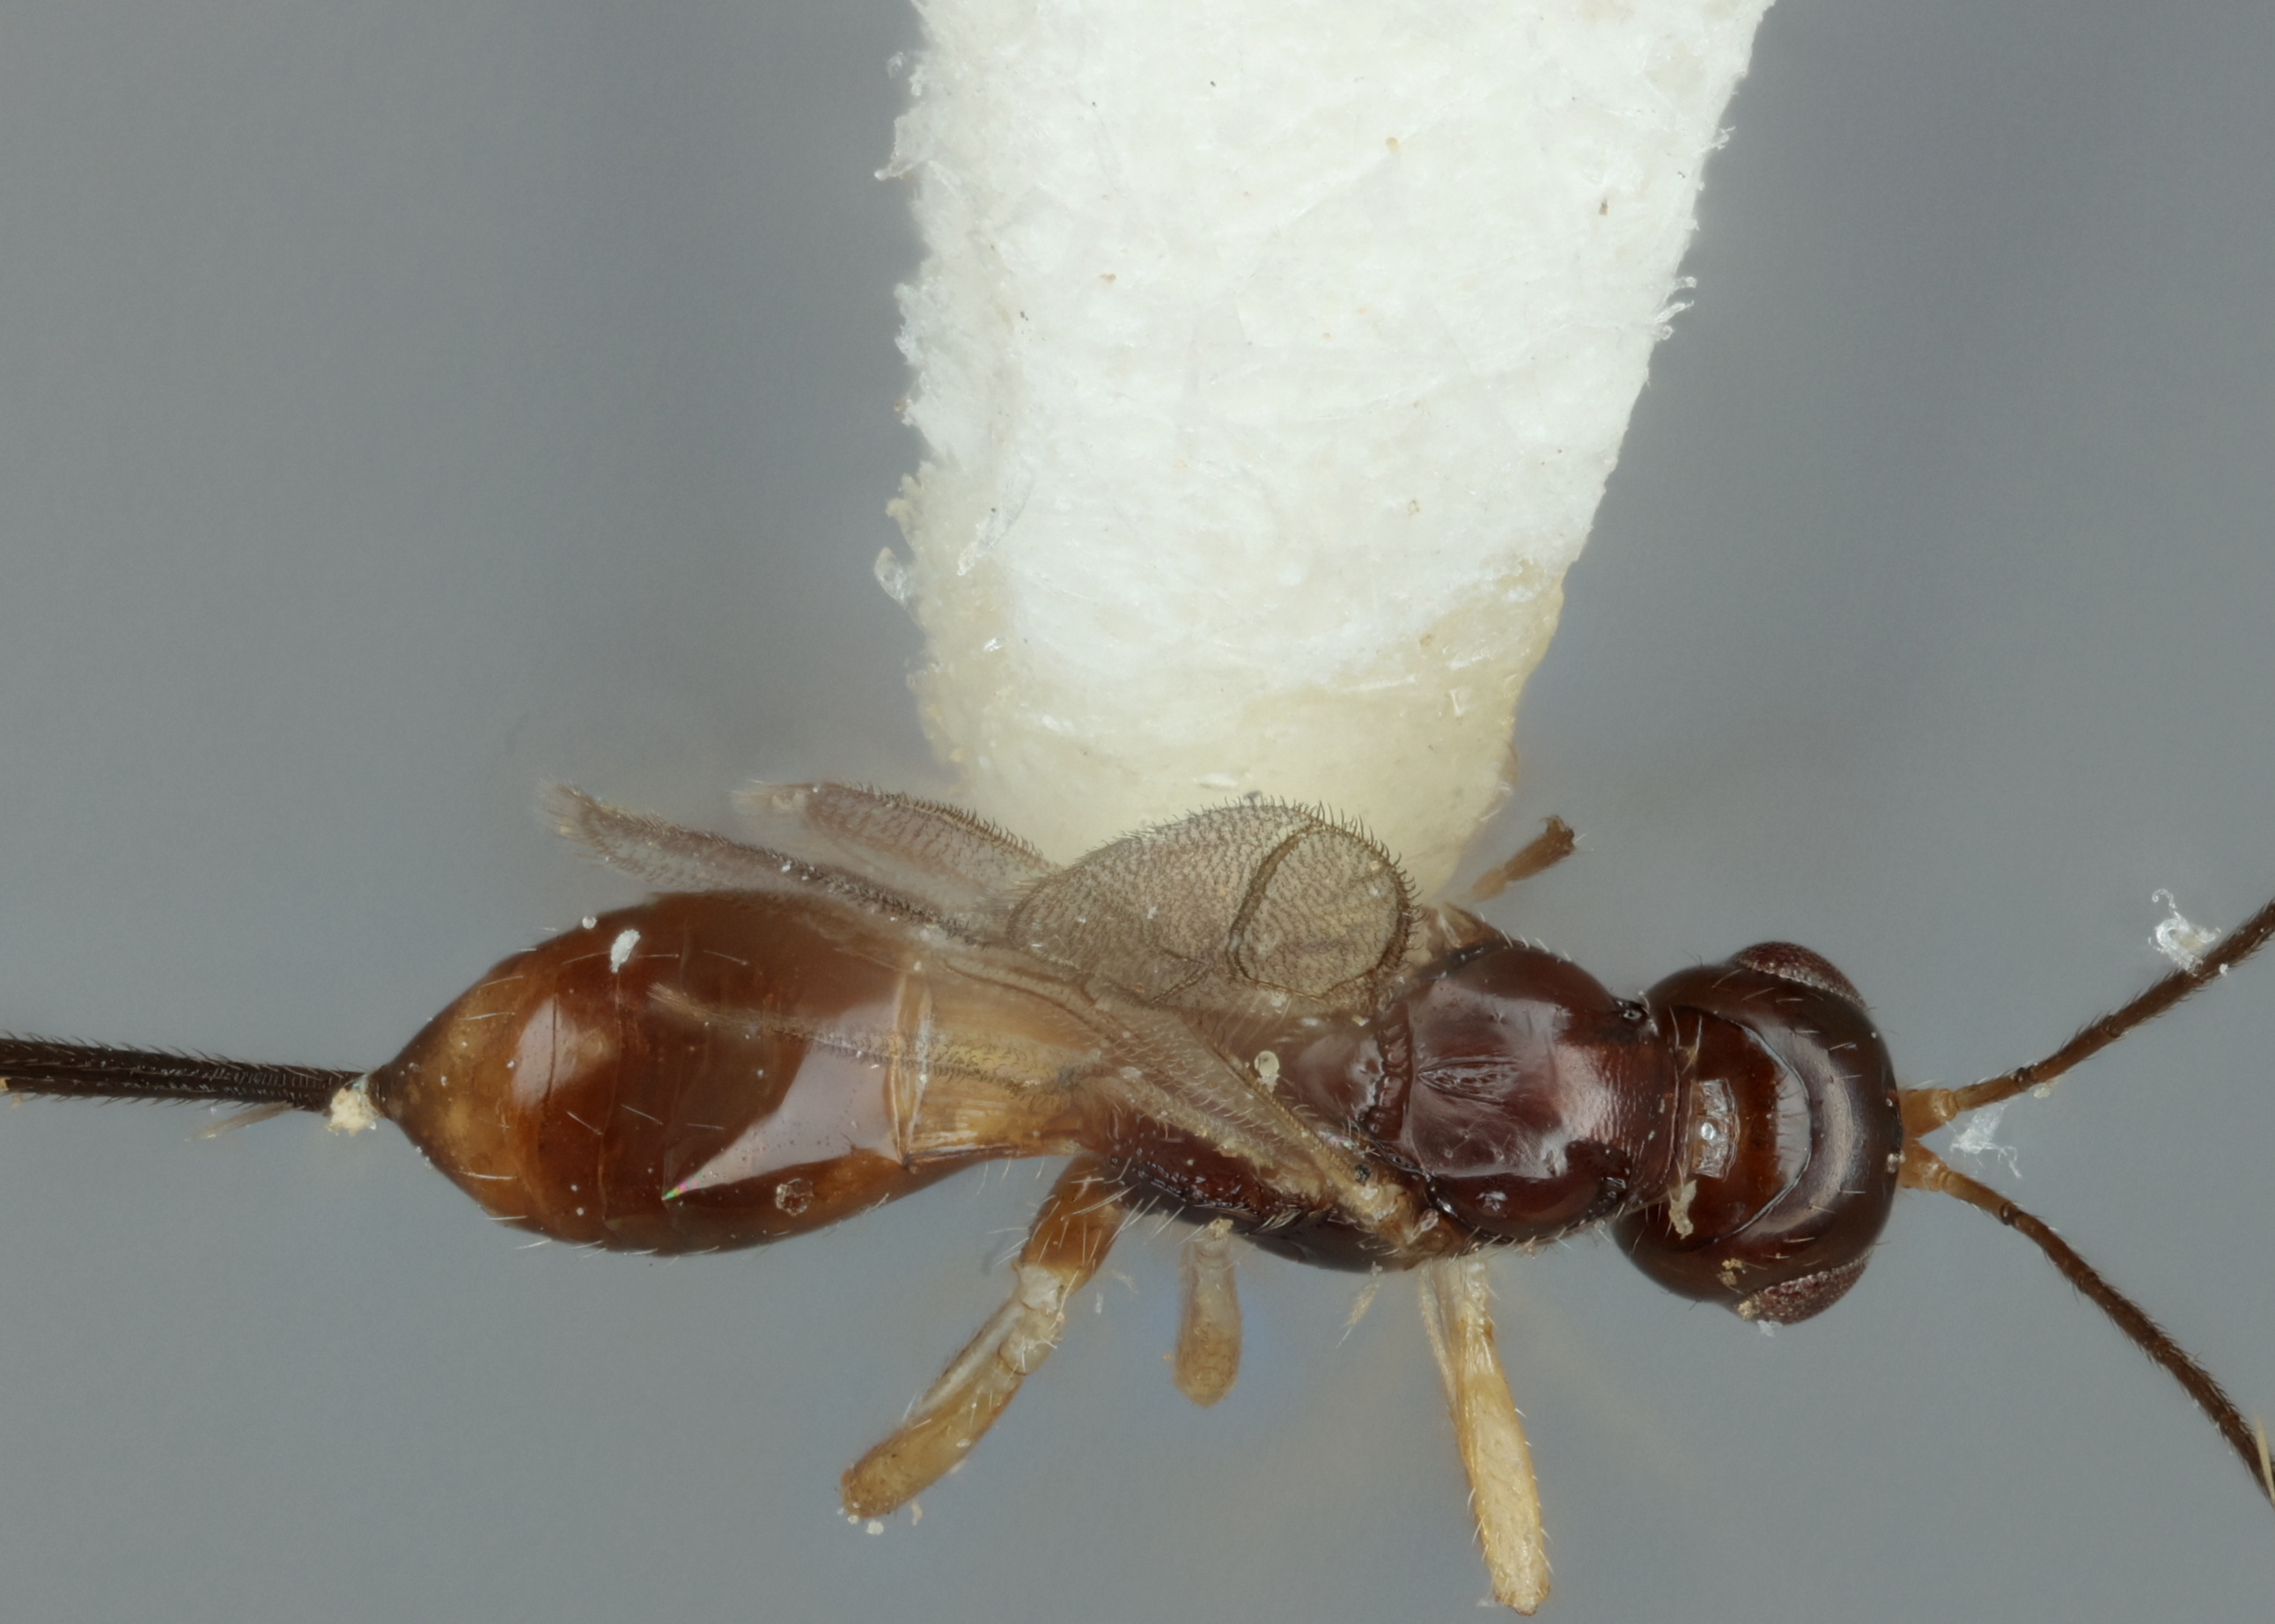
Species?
Ecphylus costaricensis
